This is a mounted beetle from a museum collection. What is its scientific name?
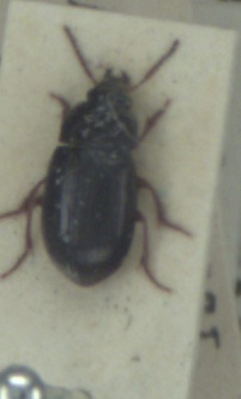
Amara infima
